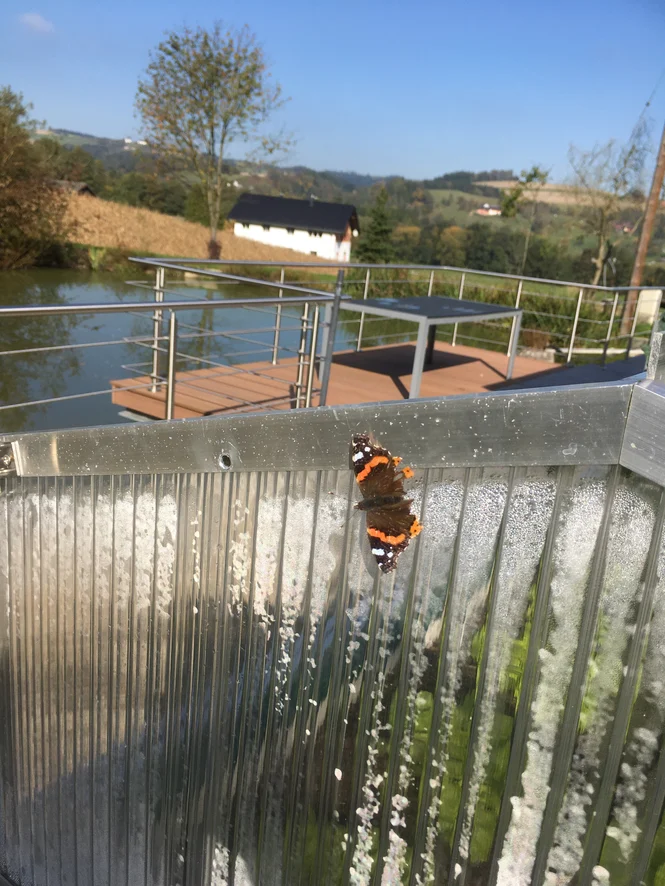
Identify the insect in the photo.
Vanessa atalanta
